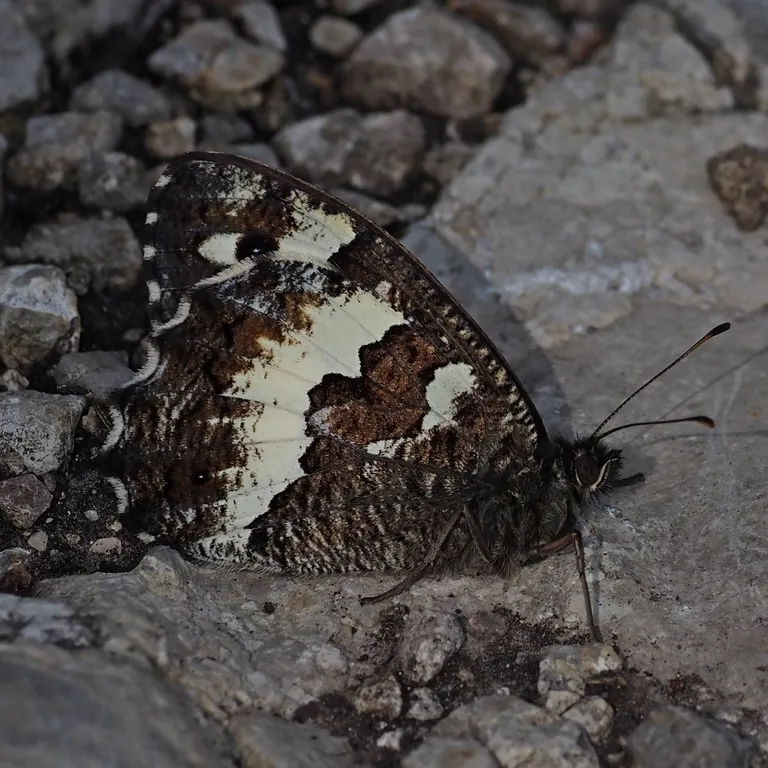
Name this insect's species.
Brintesia circe
